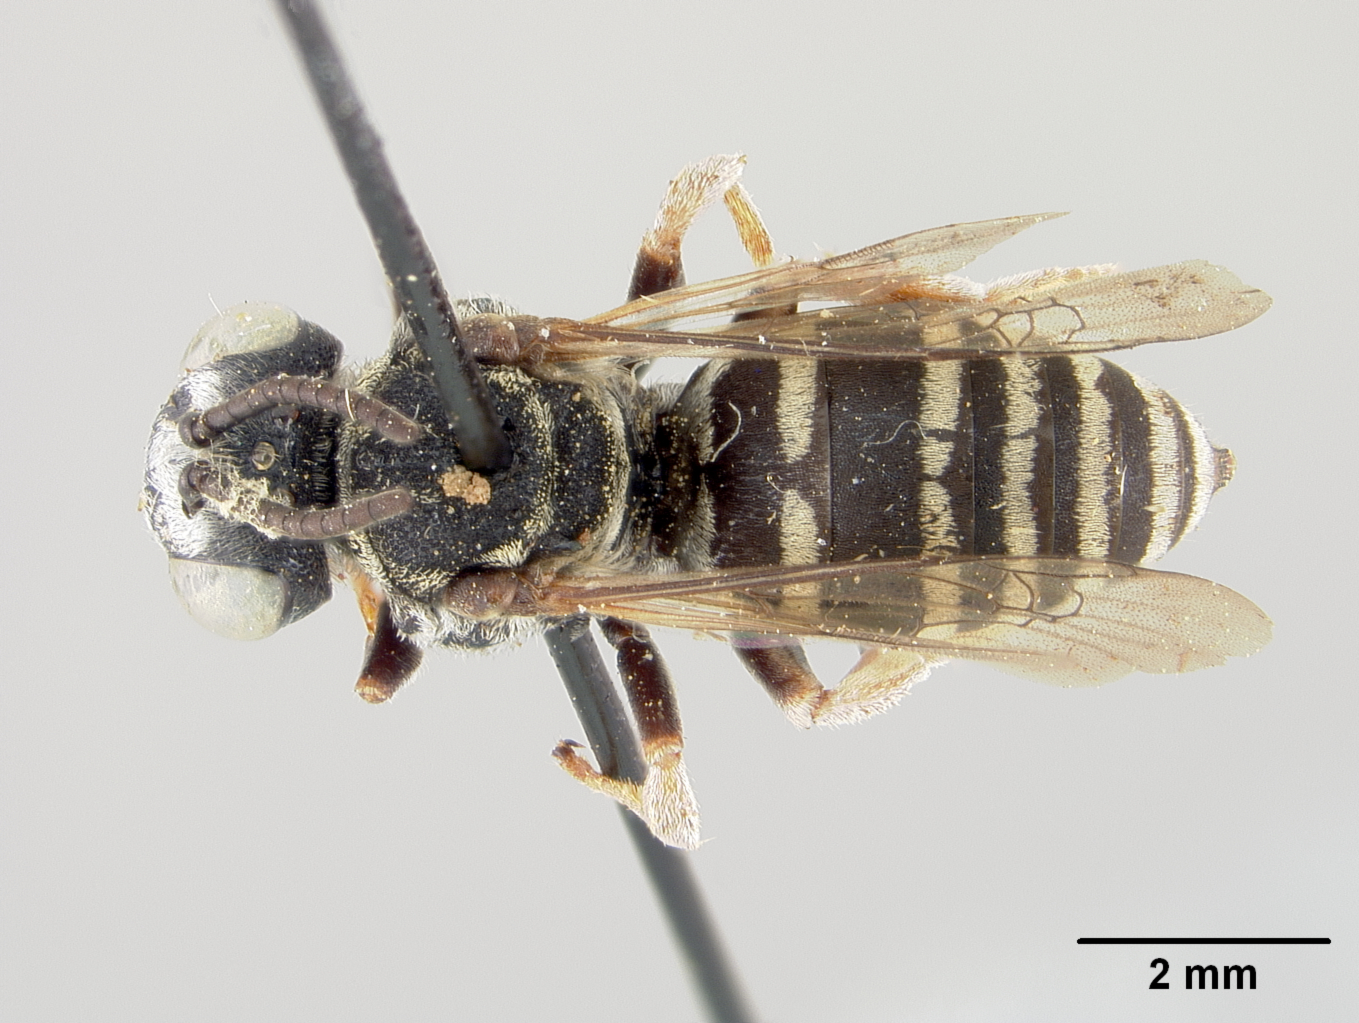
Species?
Epeolus virginiensis
